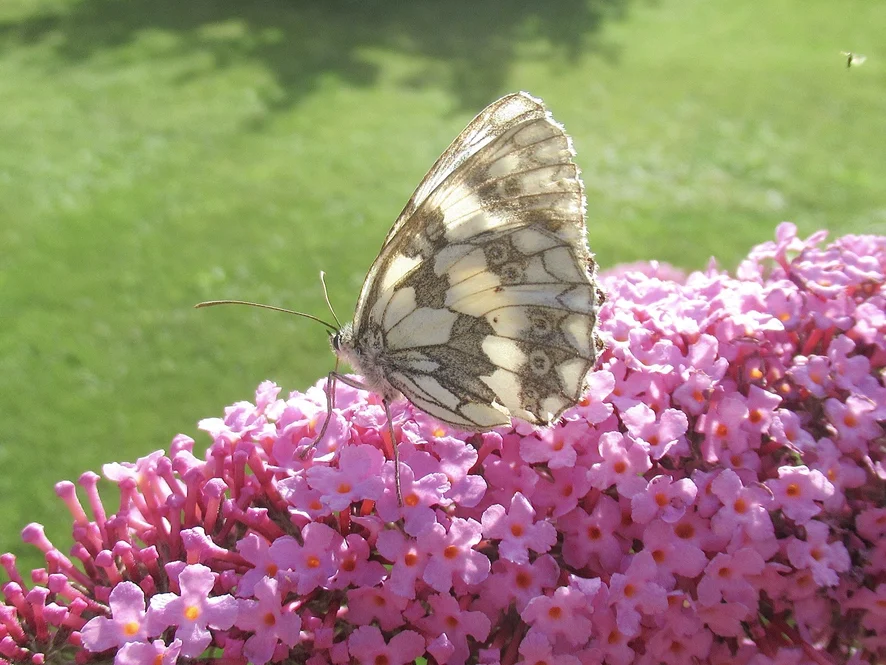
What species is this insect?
Melanargia galathea
